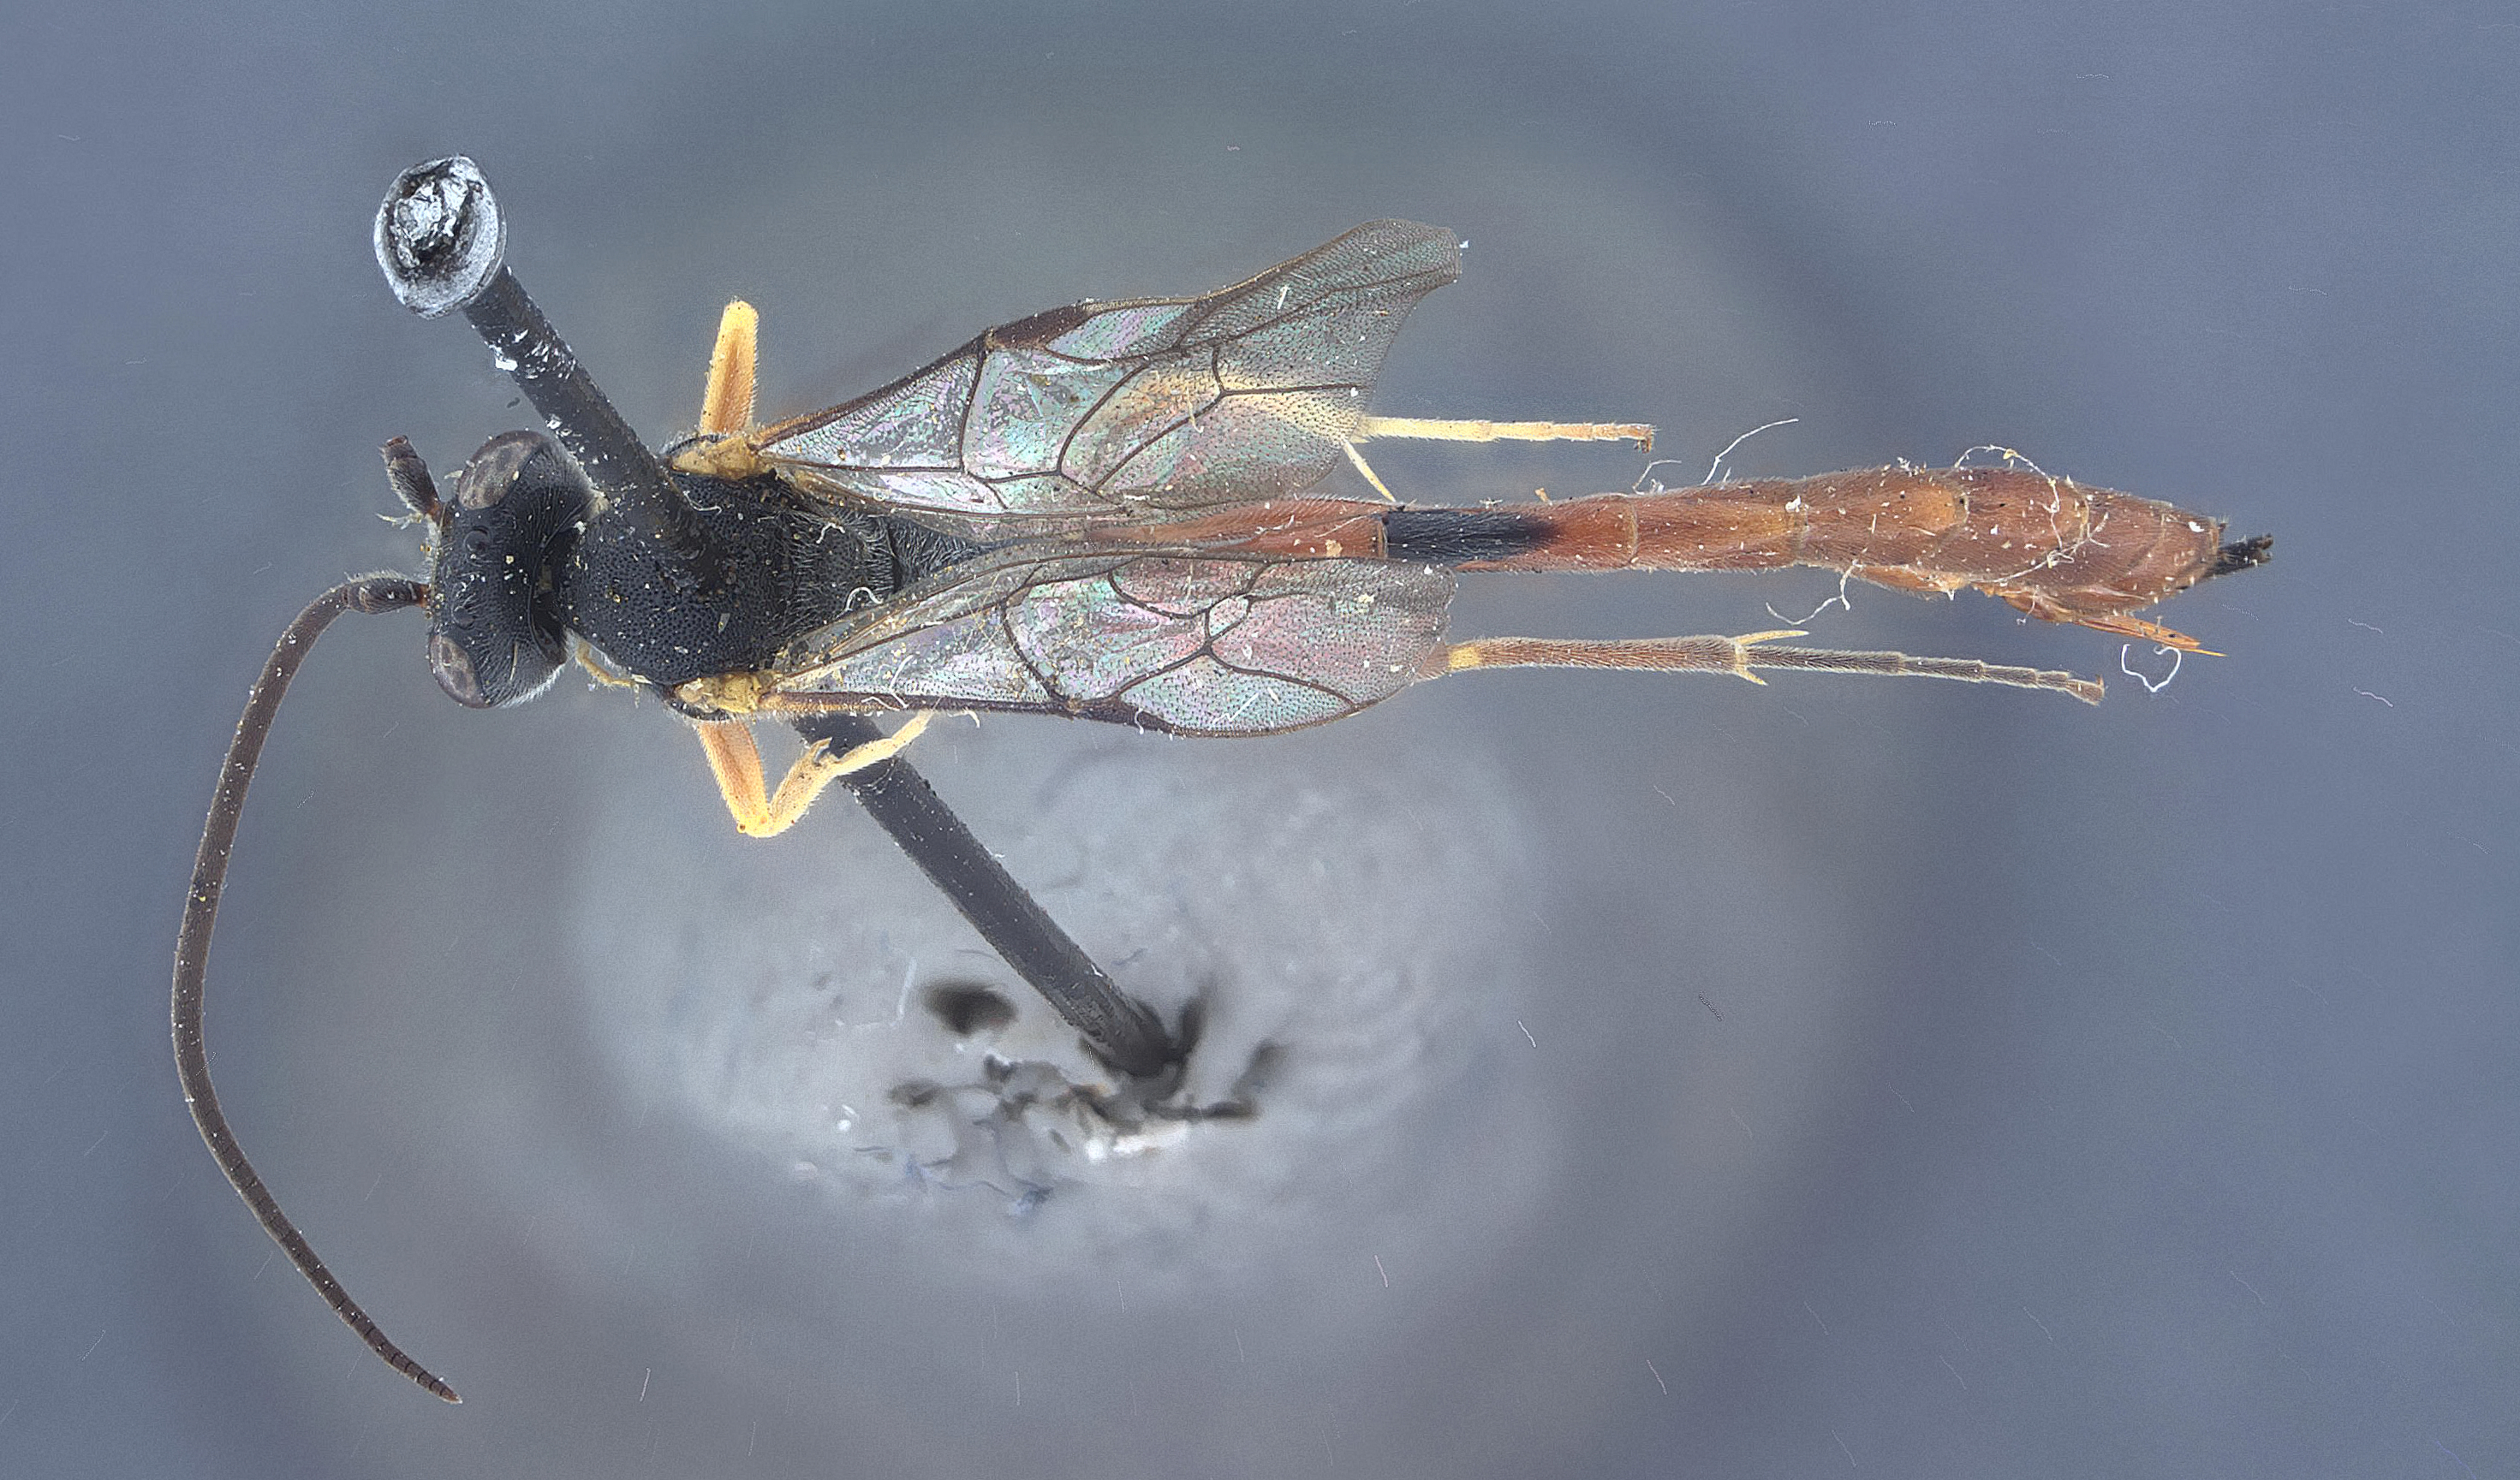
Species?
Campoplegidea simulans
